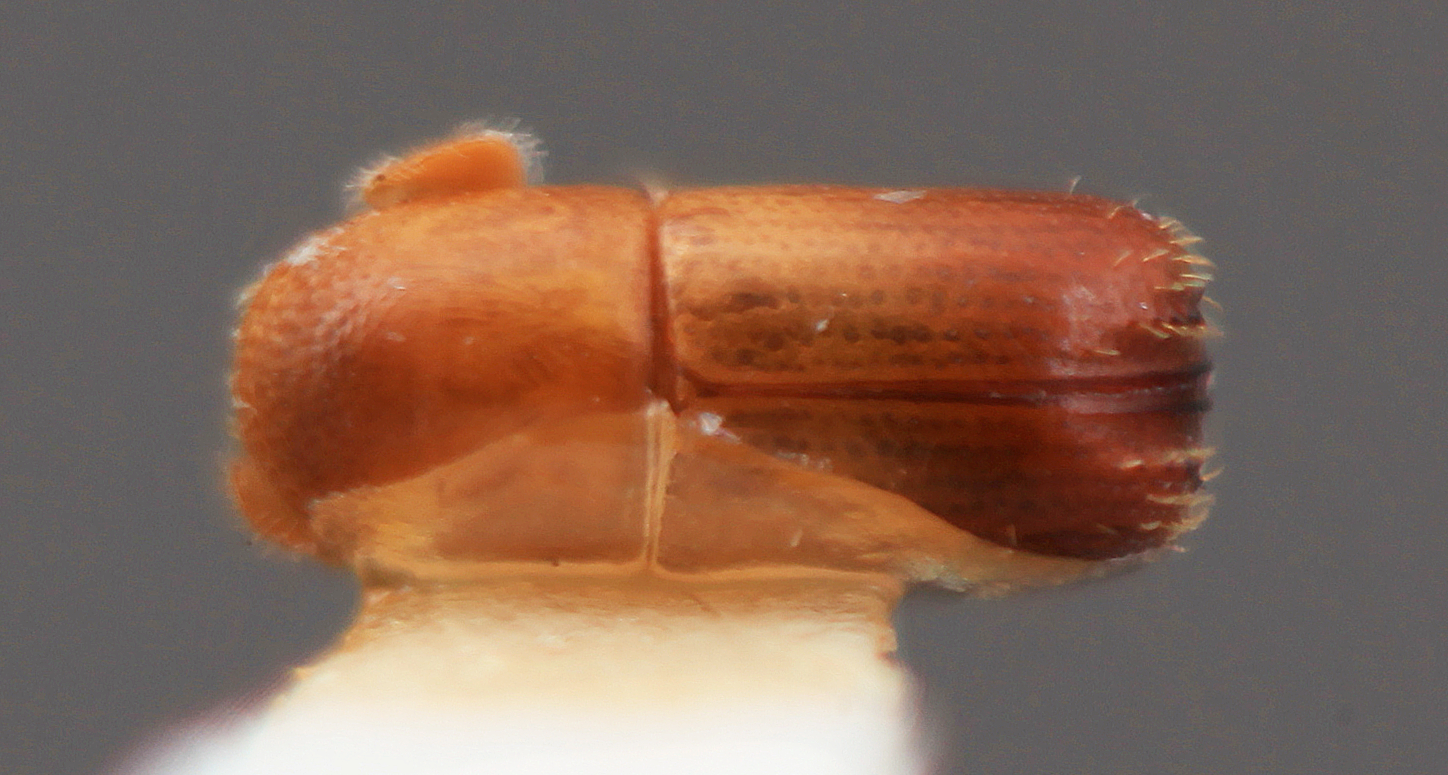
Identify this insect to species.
Corthylus atomus
